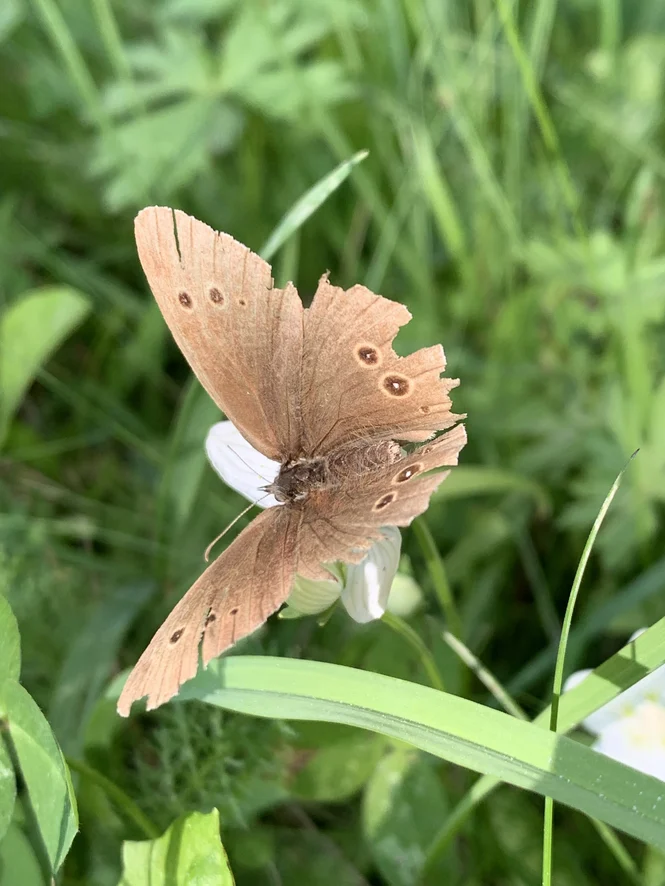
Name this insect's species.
Aphantopus hyperantus
